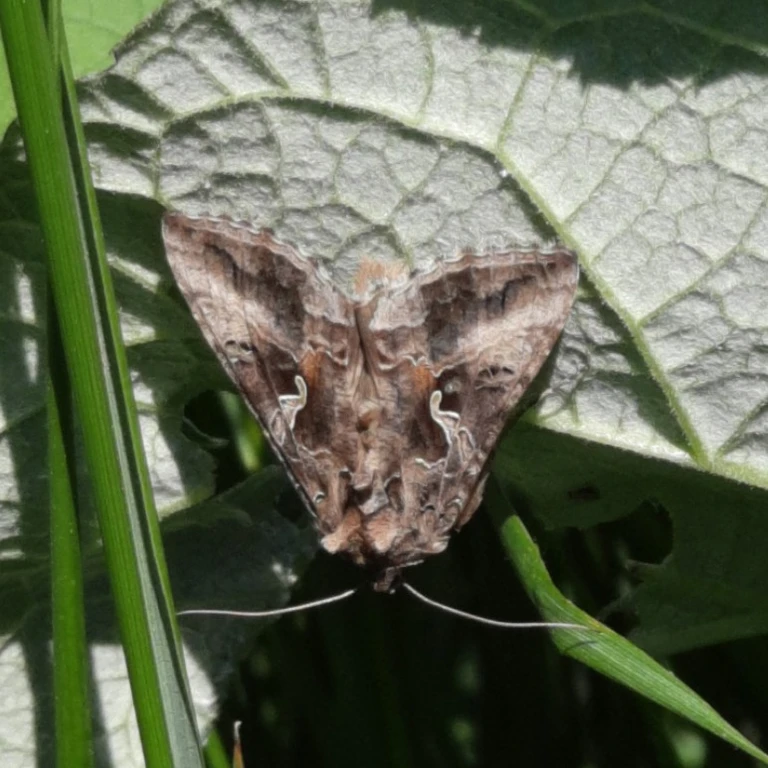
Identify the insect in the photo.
Autographa gamma
